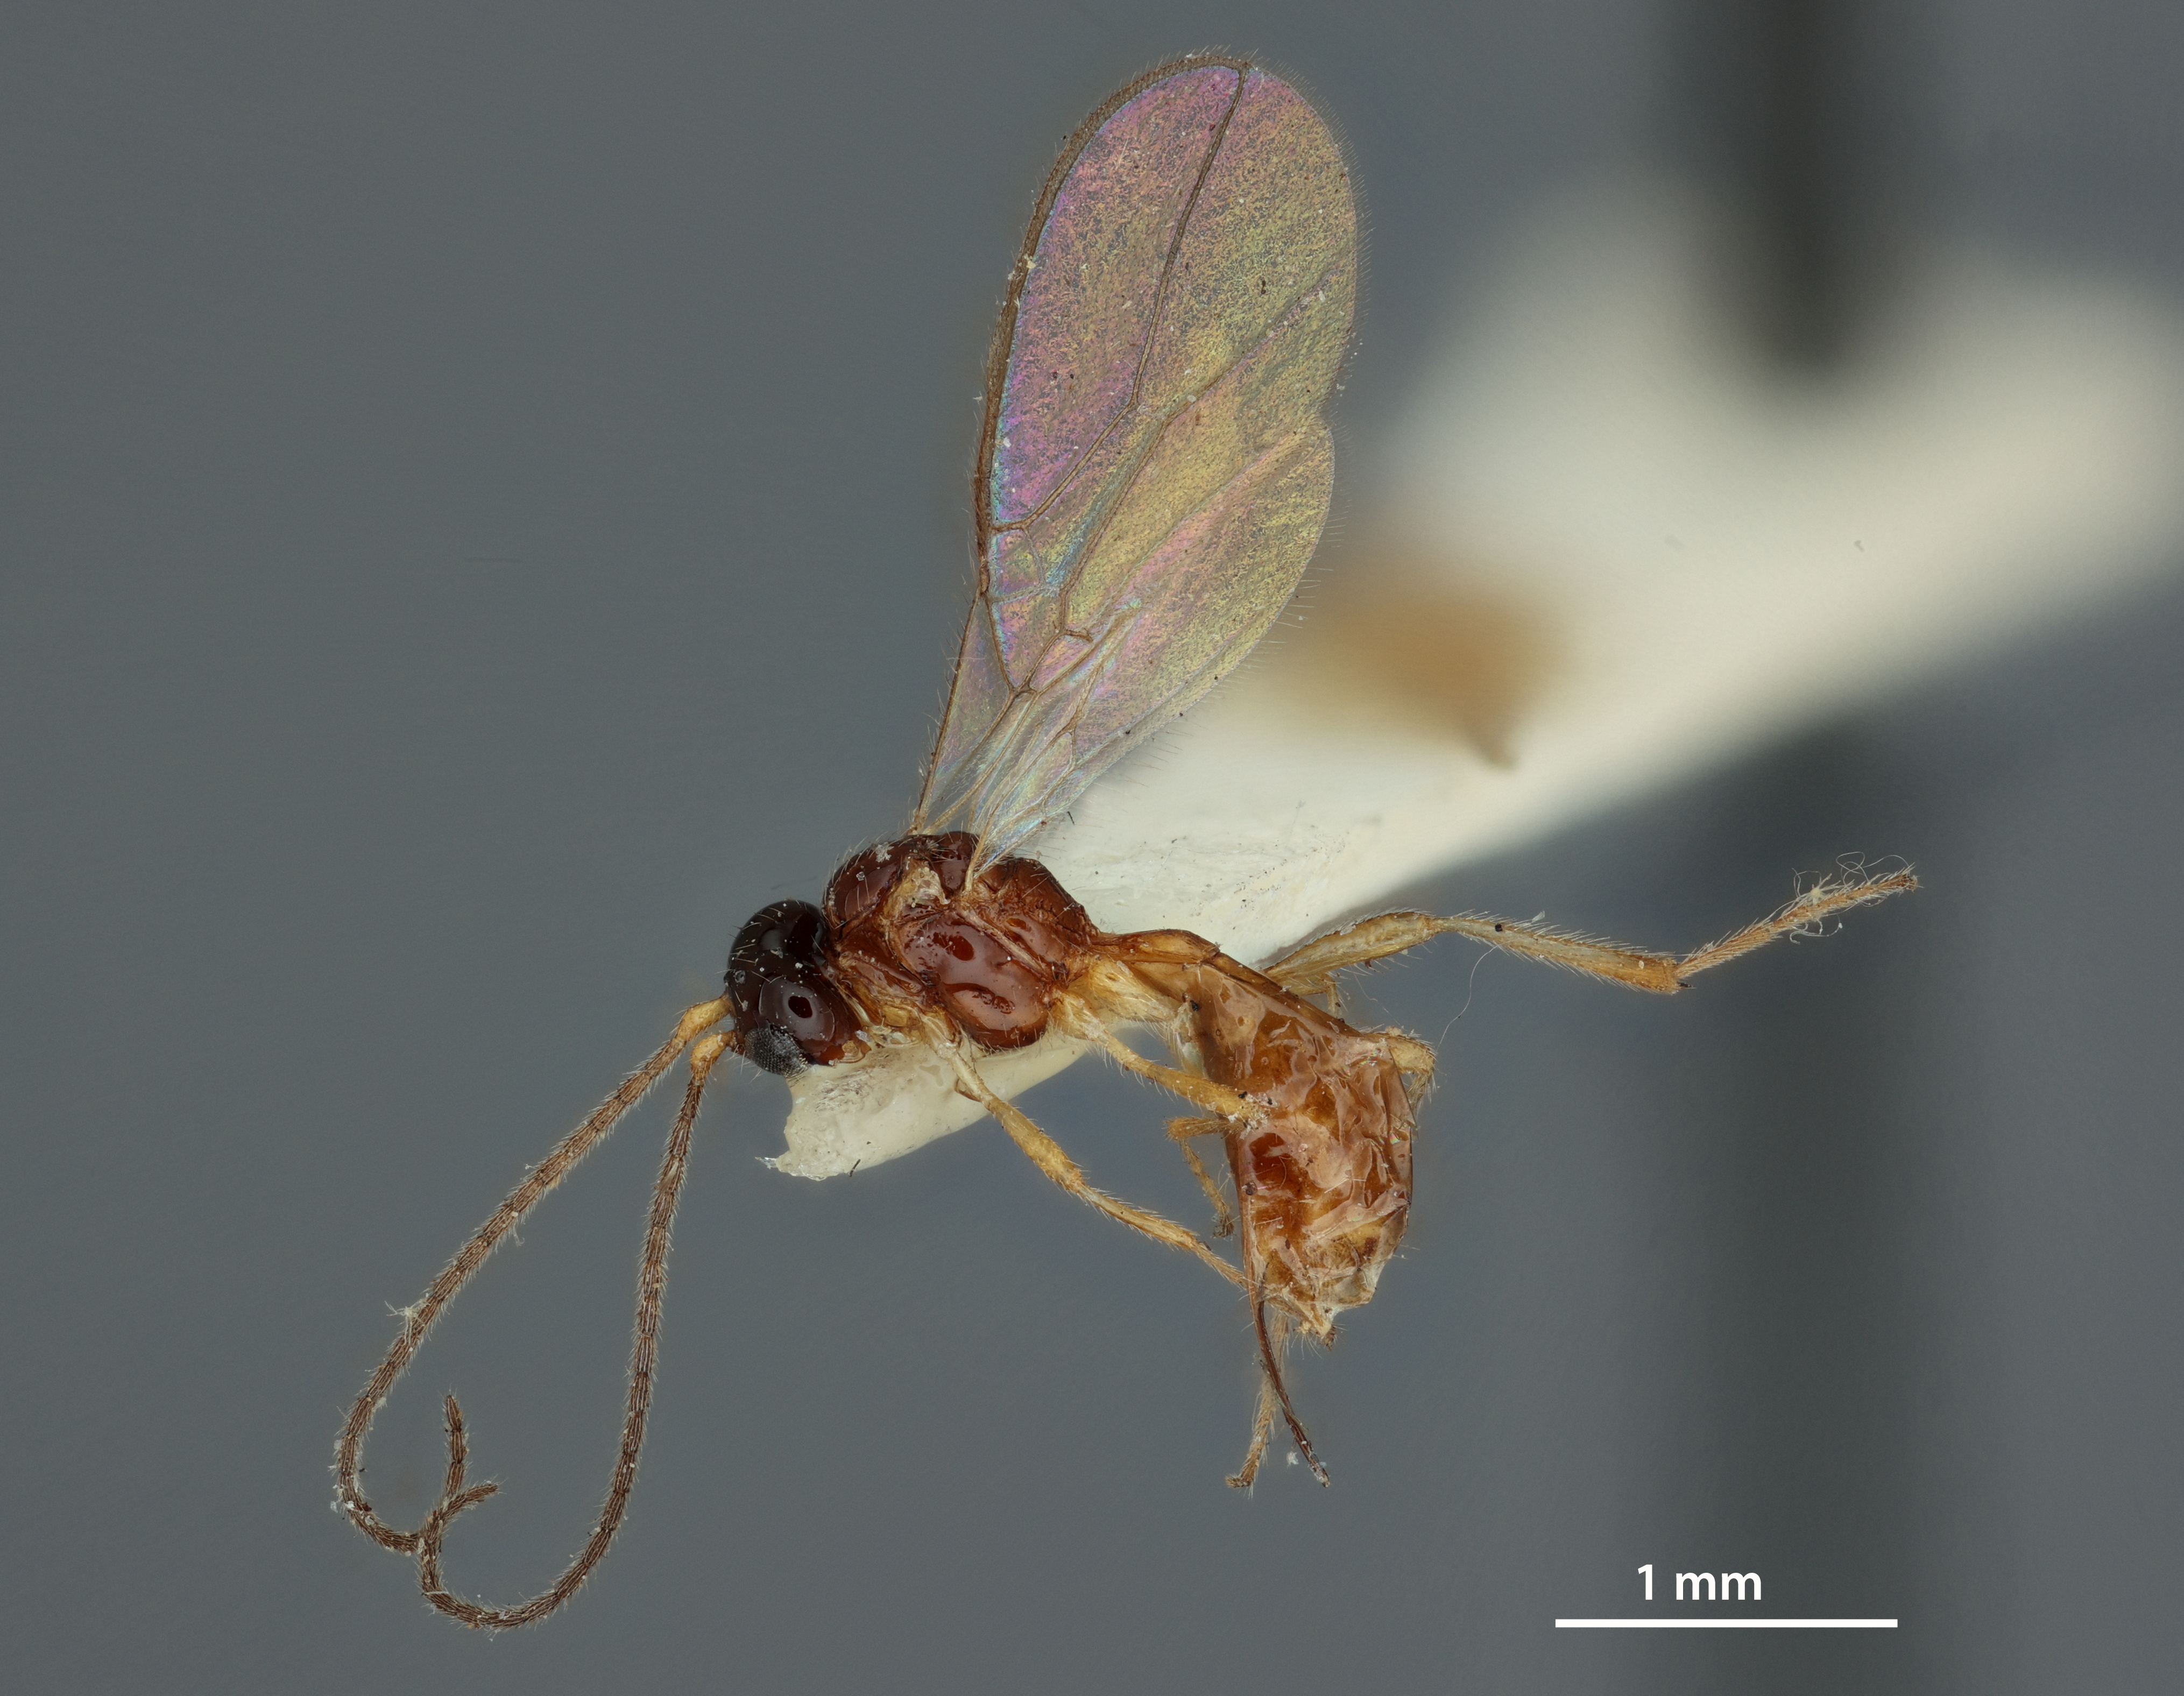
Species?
Aspilota clayensis
